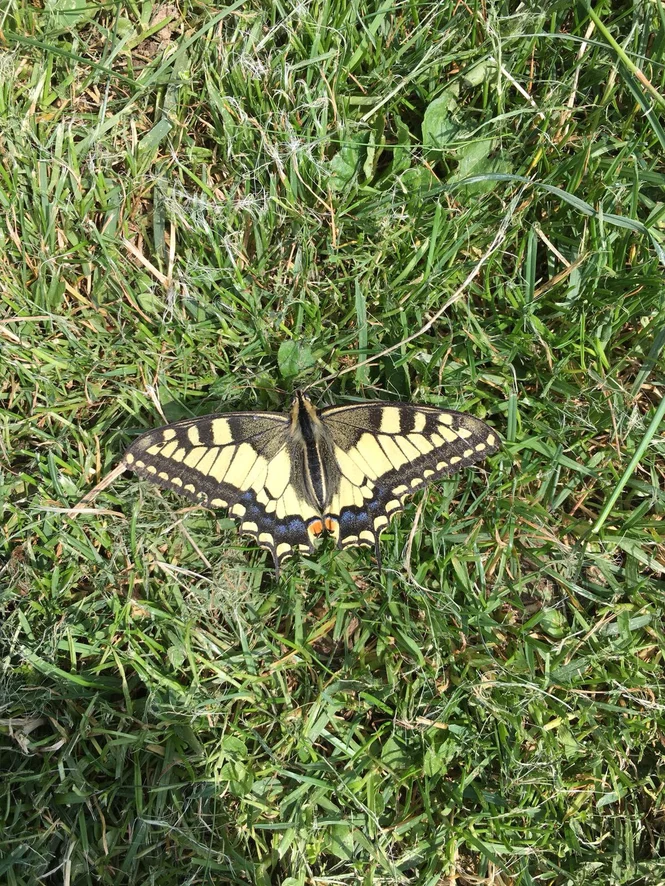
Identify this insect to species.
Papilio machaon
